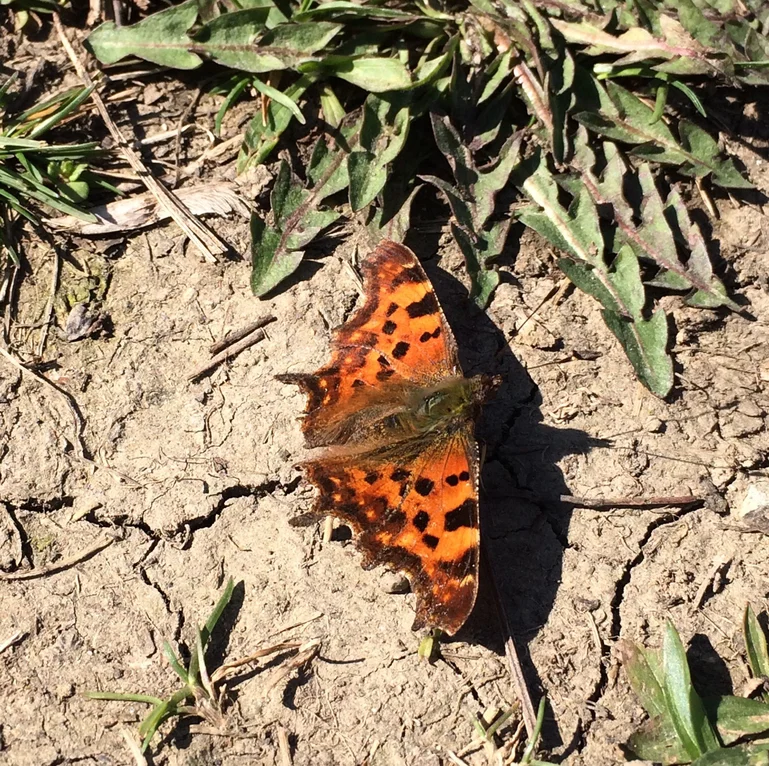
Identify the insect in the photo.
Polygonia c-album
